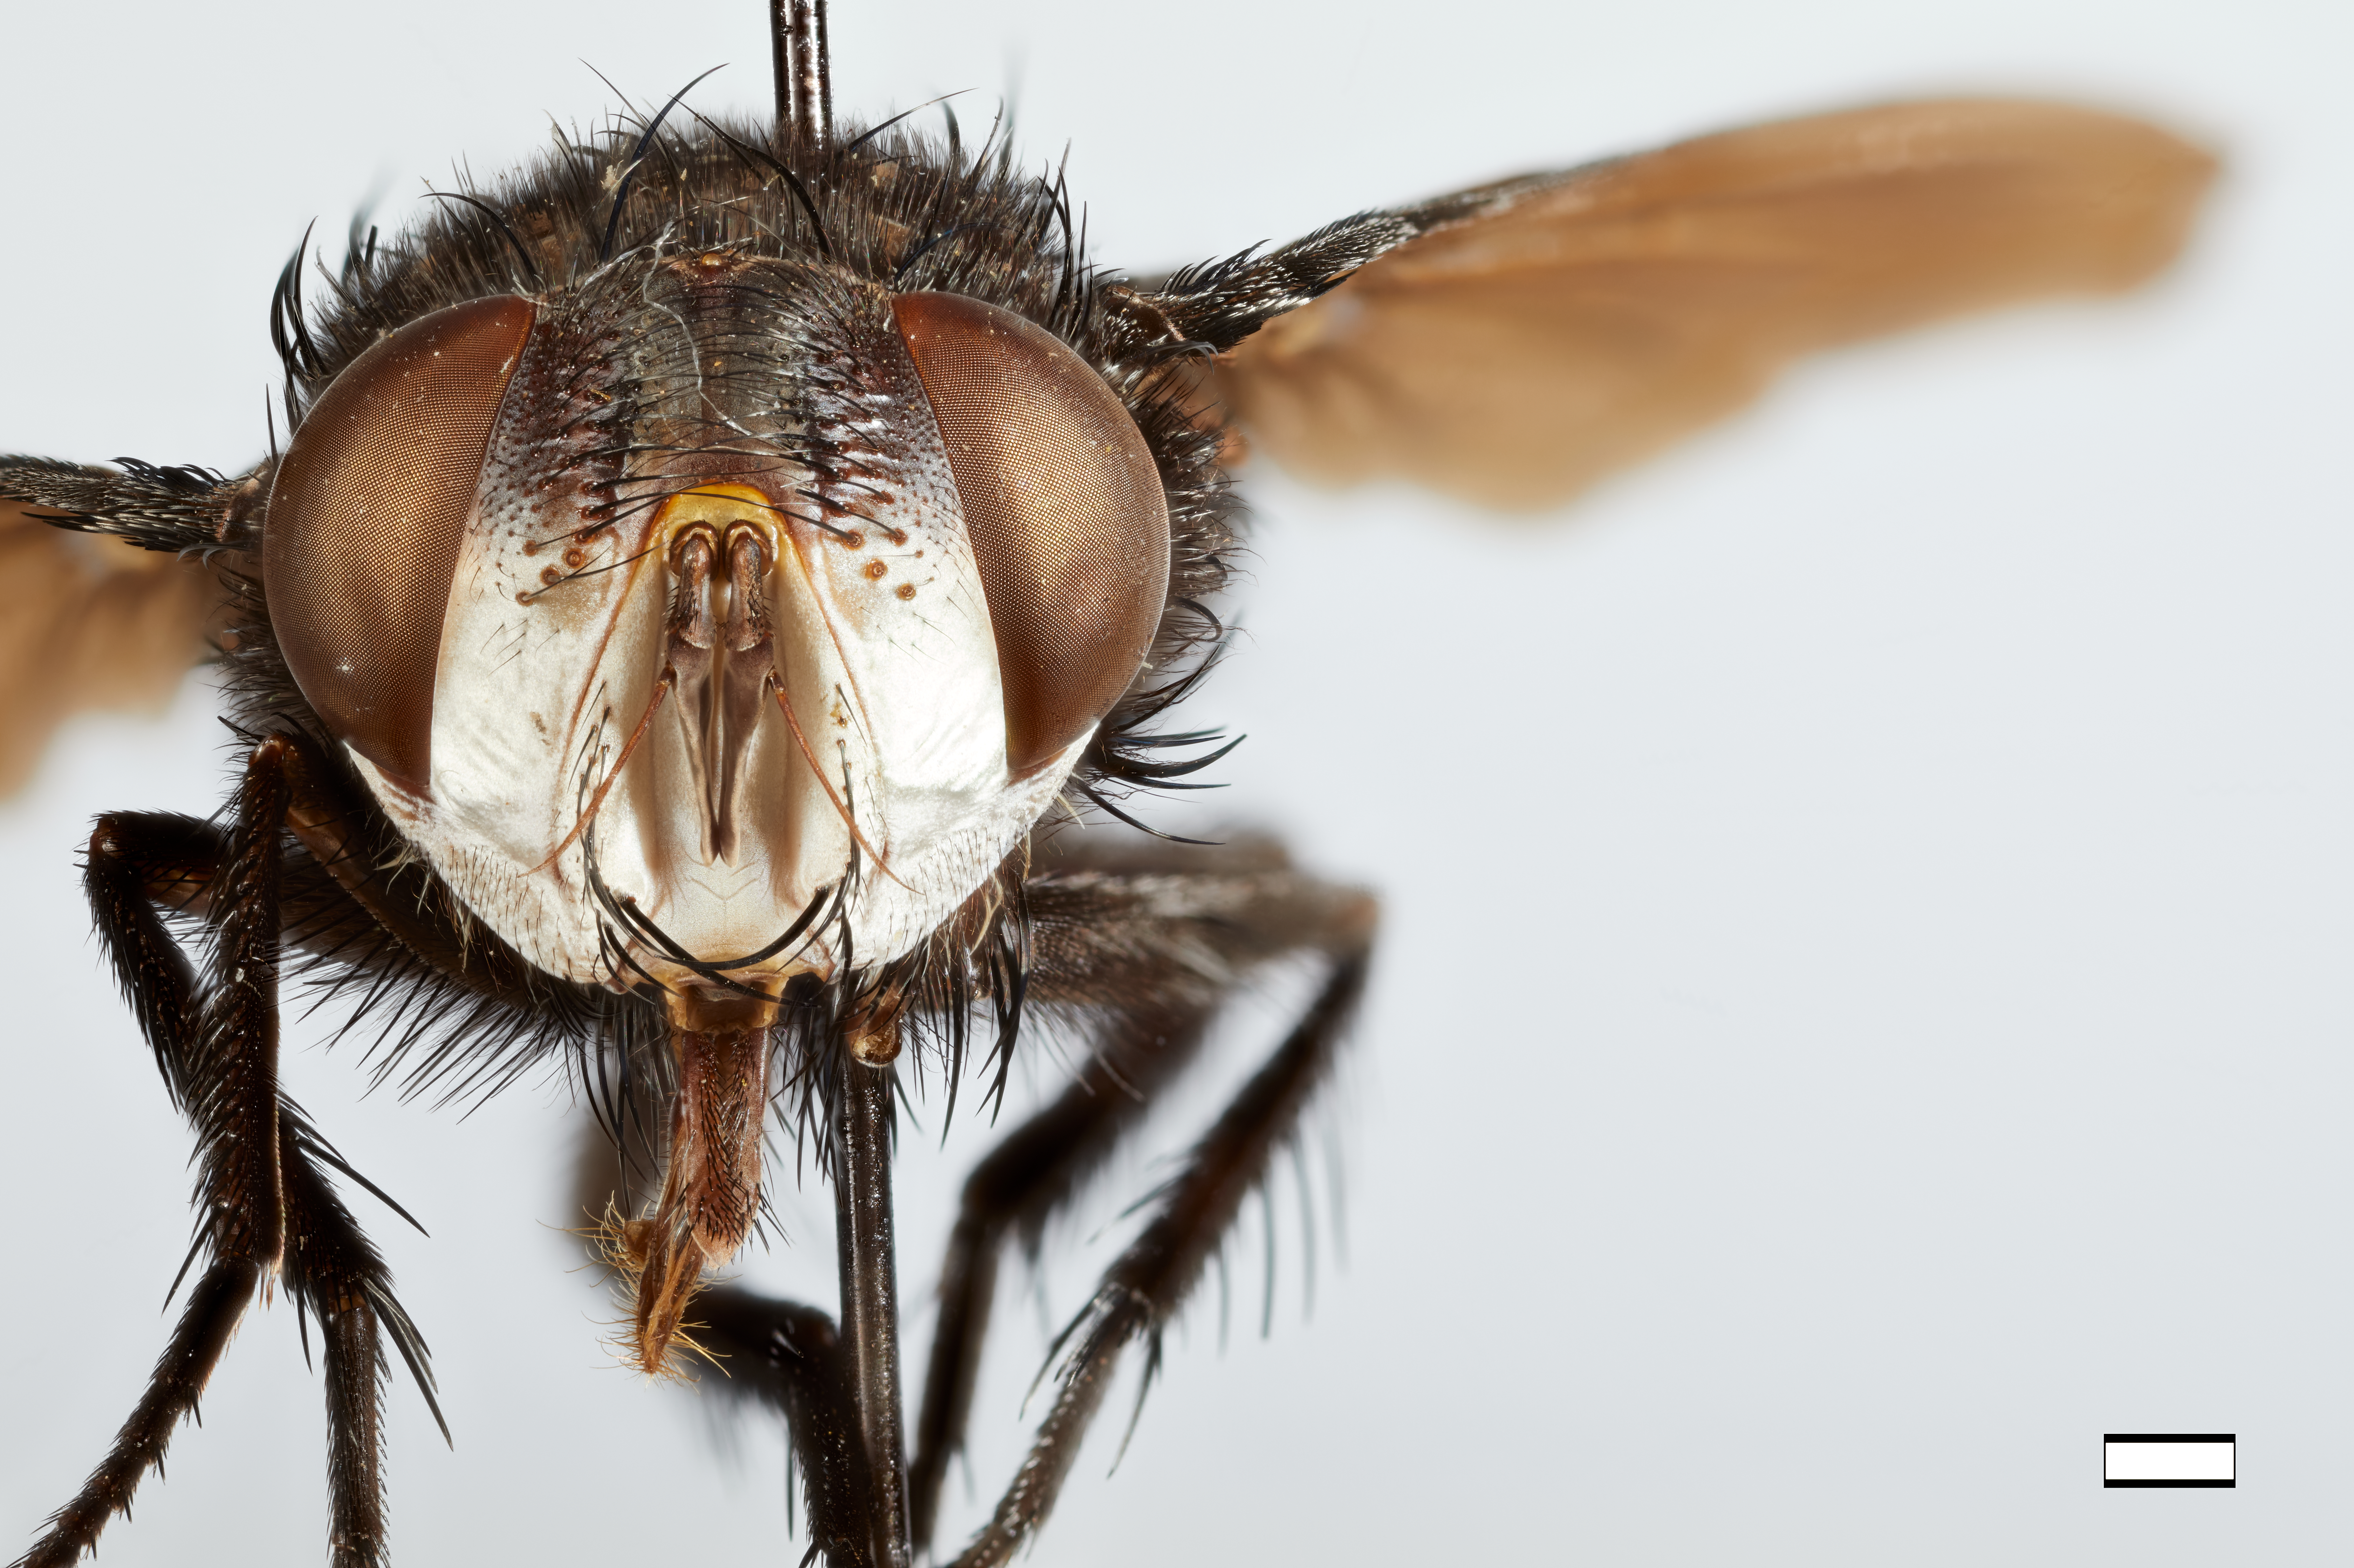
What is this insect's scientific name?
Belvosia borealis
